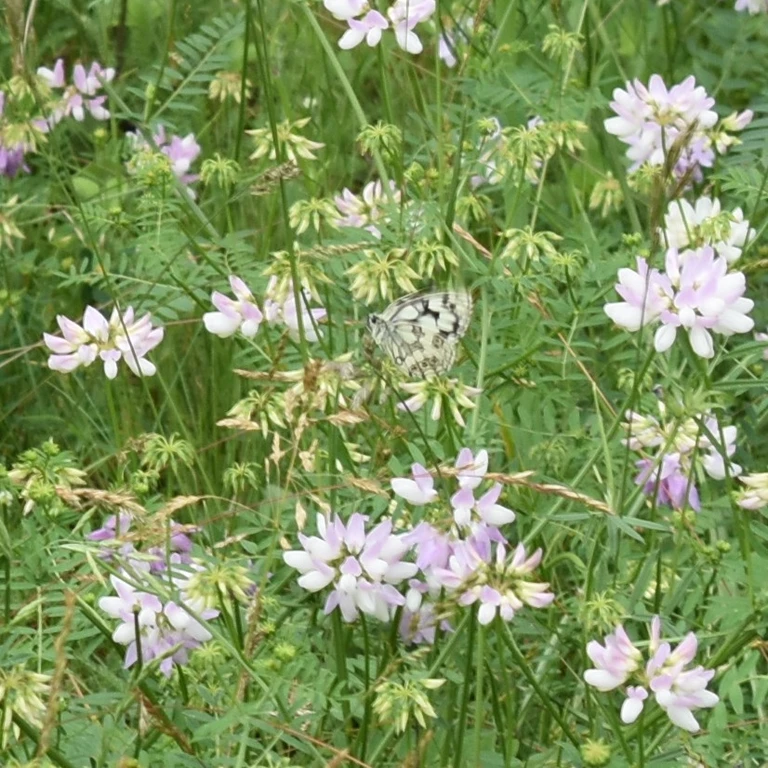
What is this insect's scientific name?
Melanargia galathea
